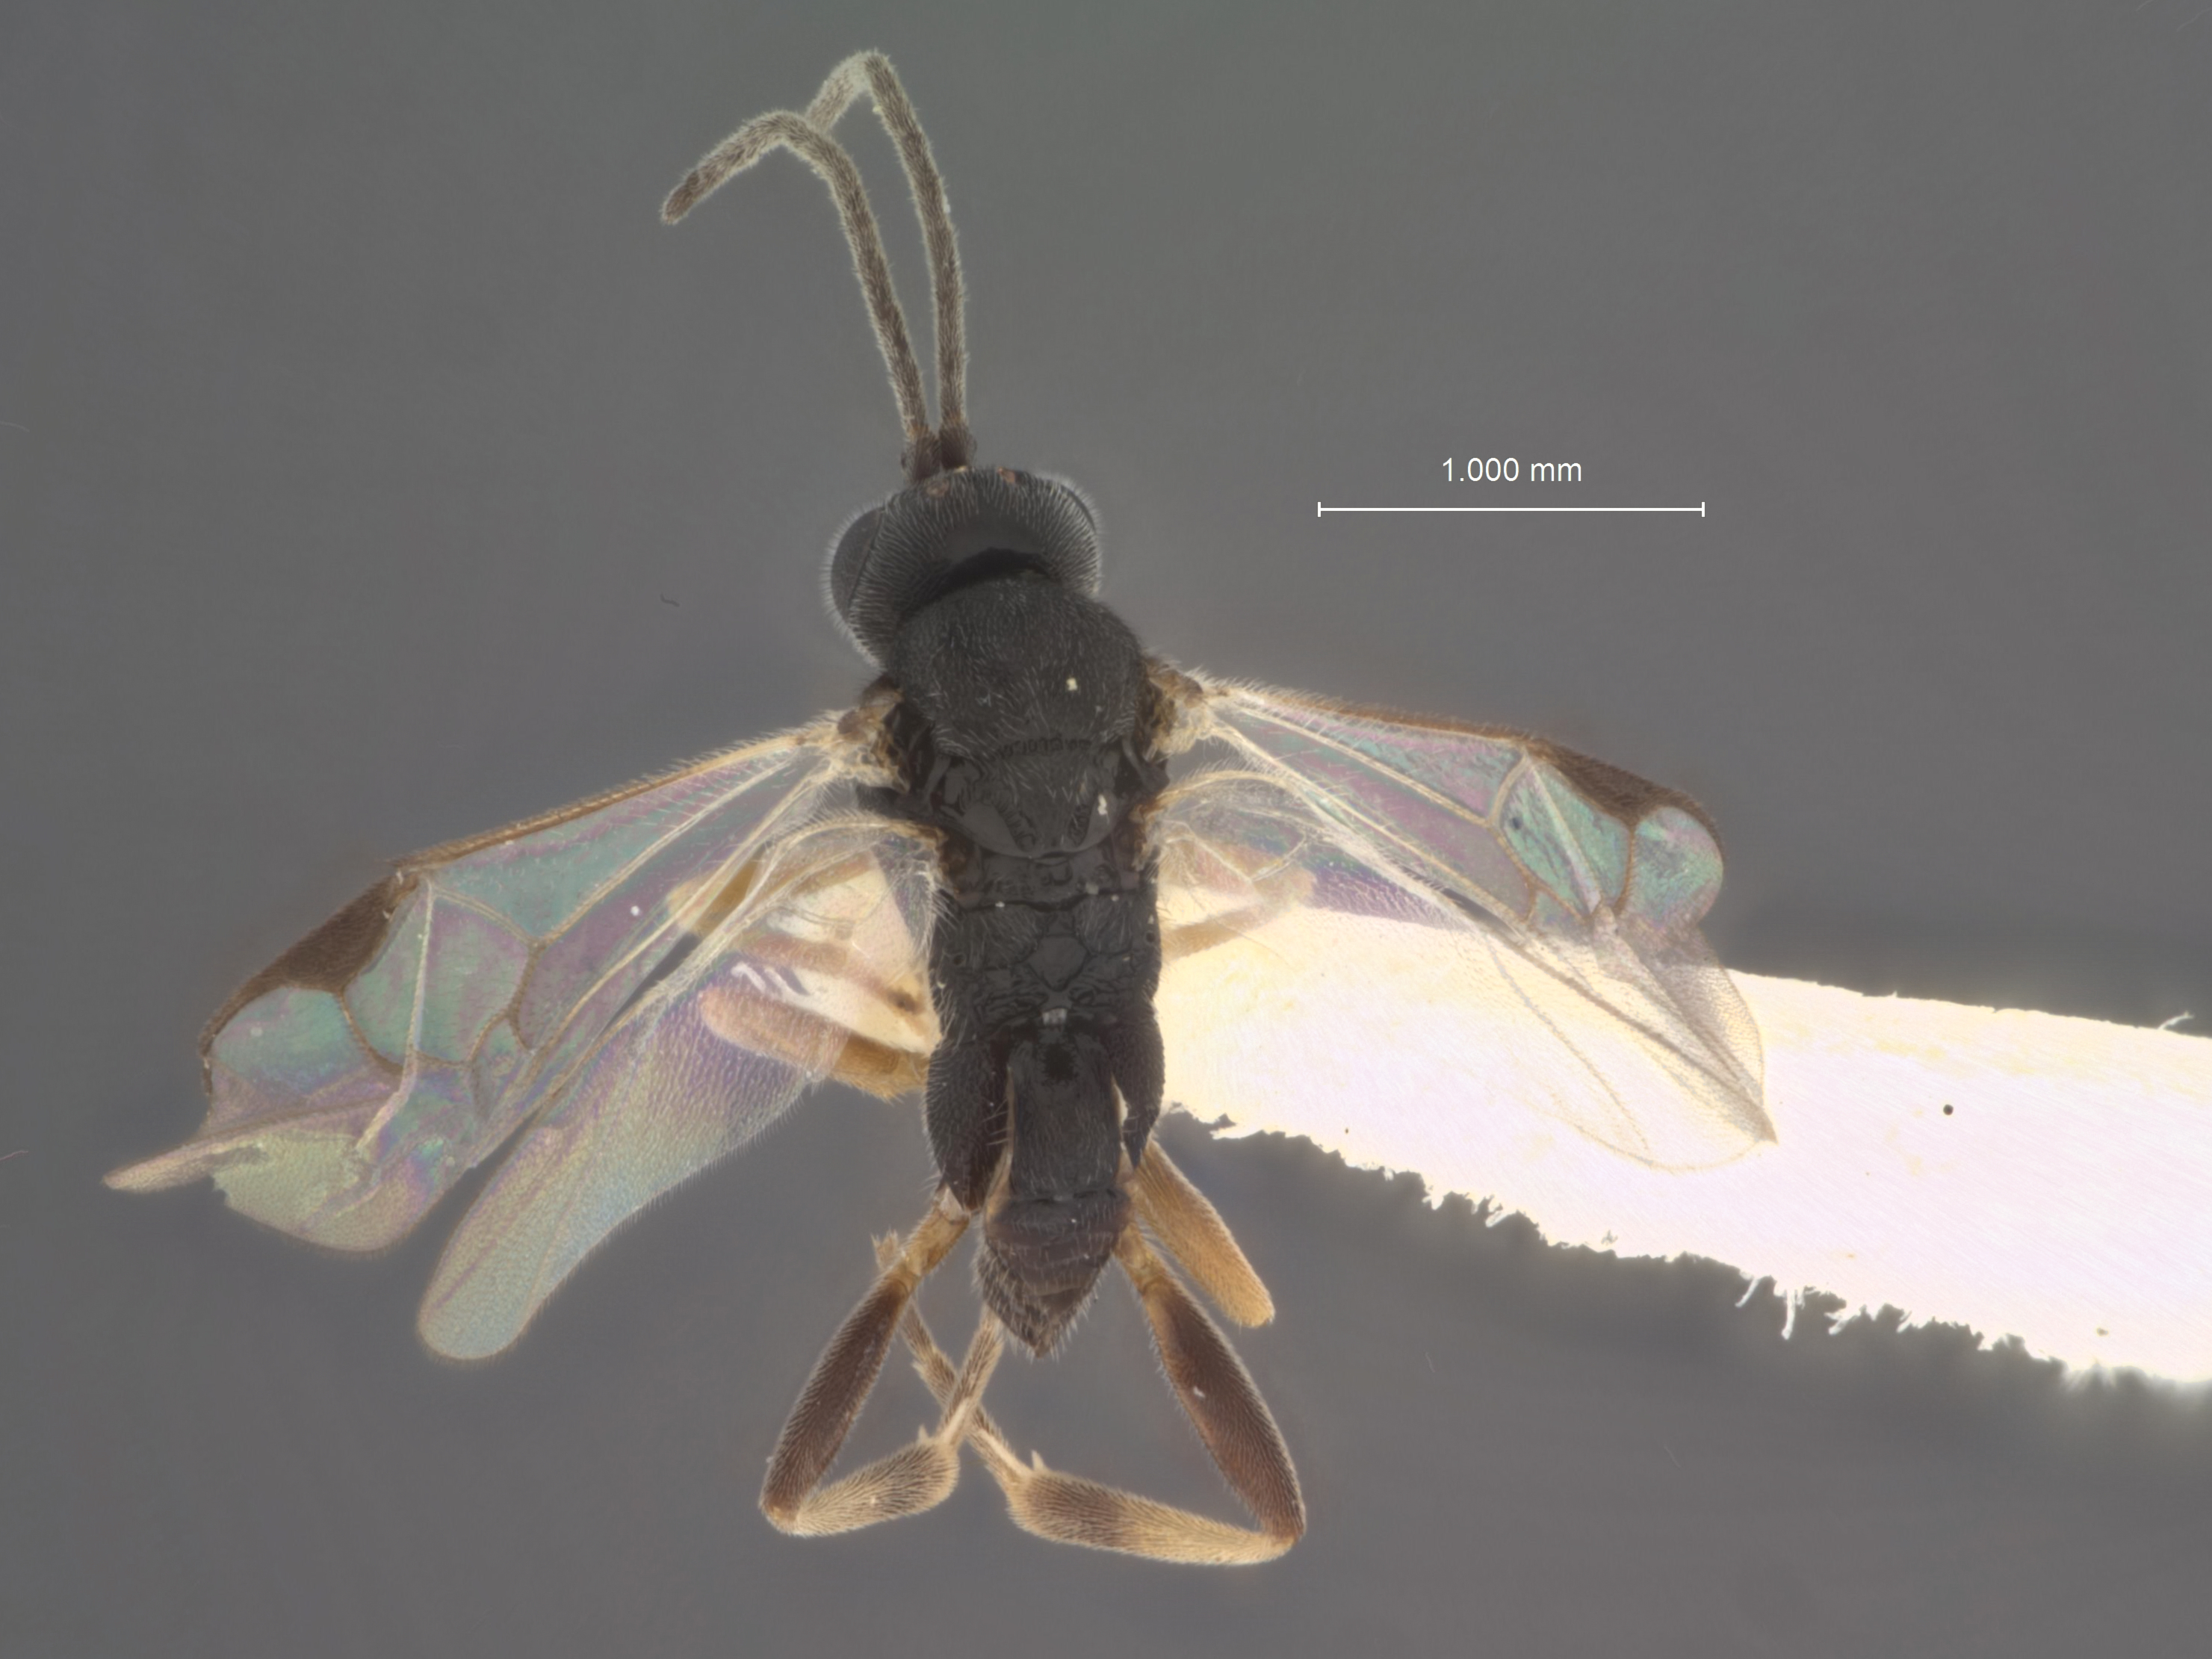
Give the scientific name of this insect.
Apanteles delhiensis
